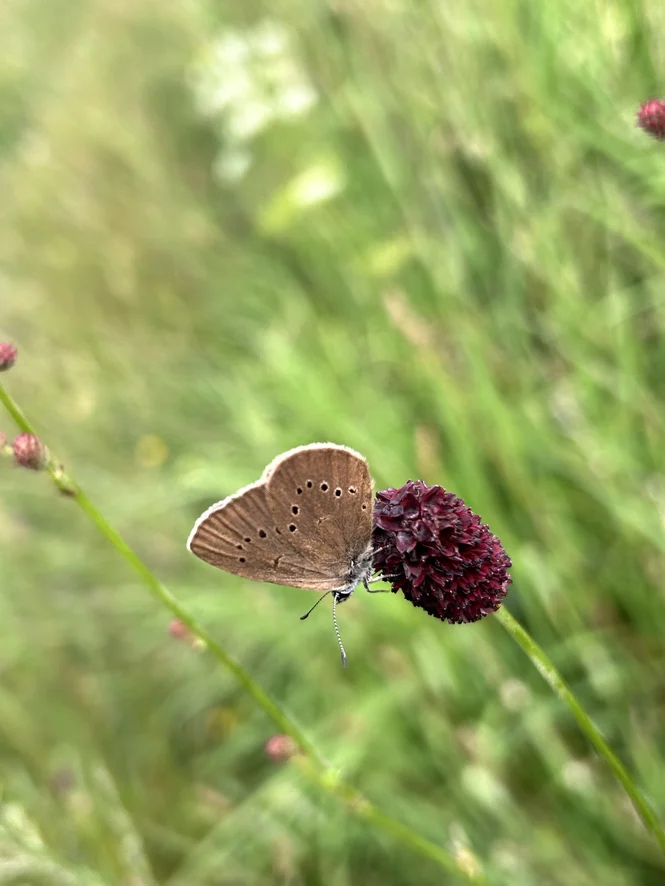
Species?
Phengaris nausithous (also Maculinea nausithous)
